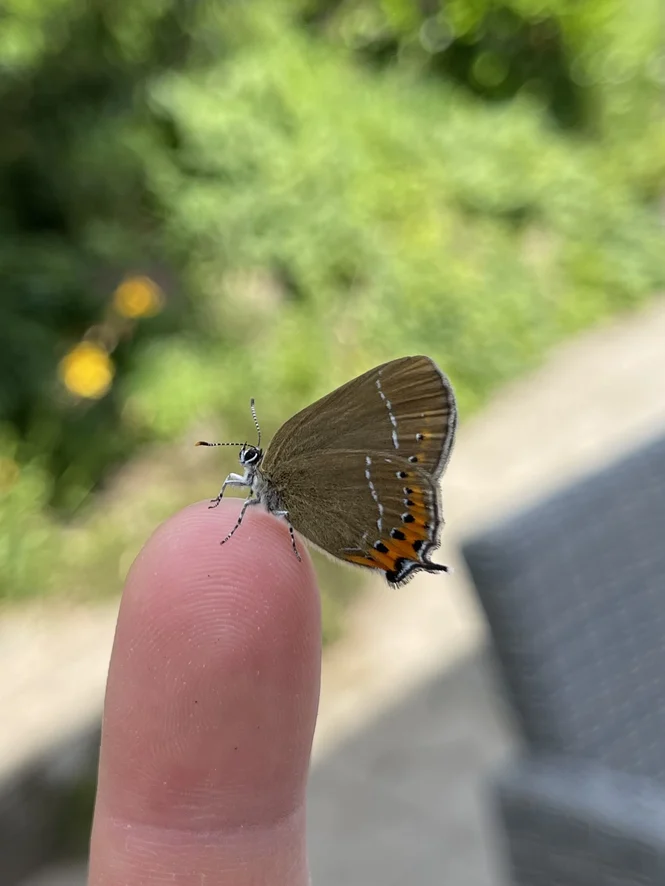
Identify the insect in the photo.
Satyrium pruni (also Fixsenia pruni)
